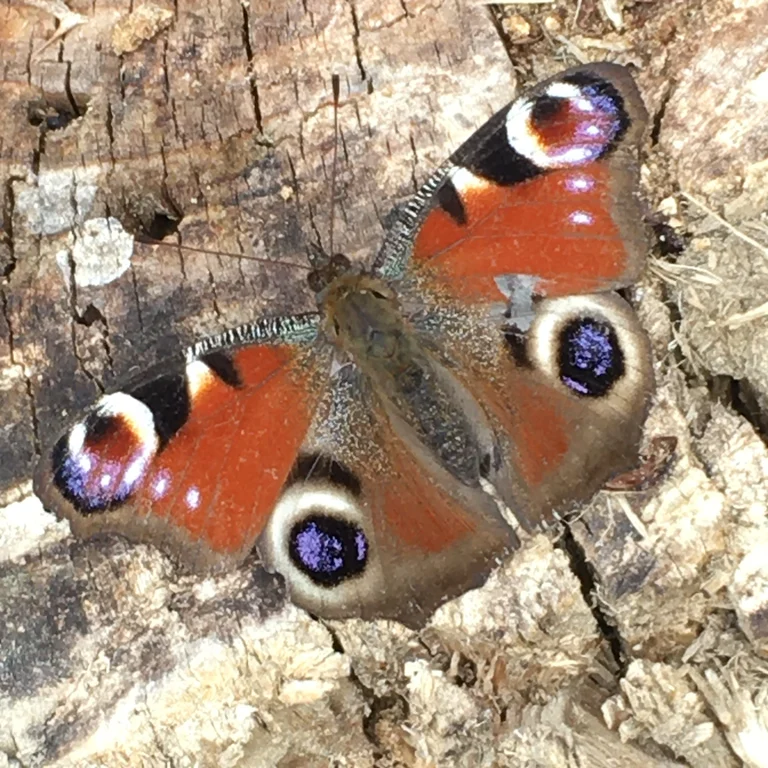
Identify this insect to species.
Aglais io
